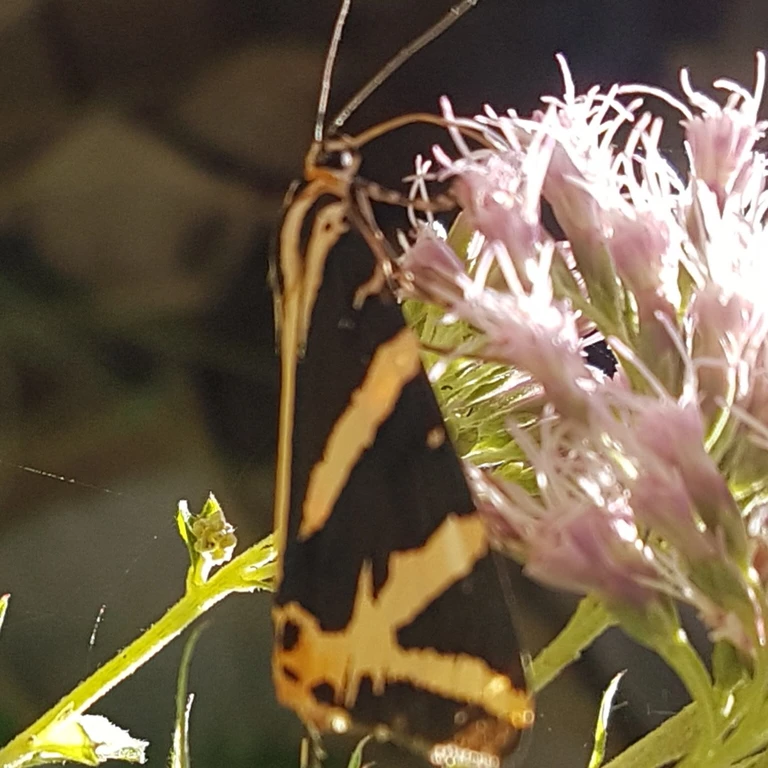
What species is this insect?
Euplagia quadripunctaria
